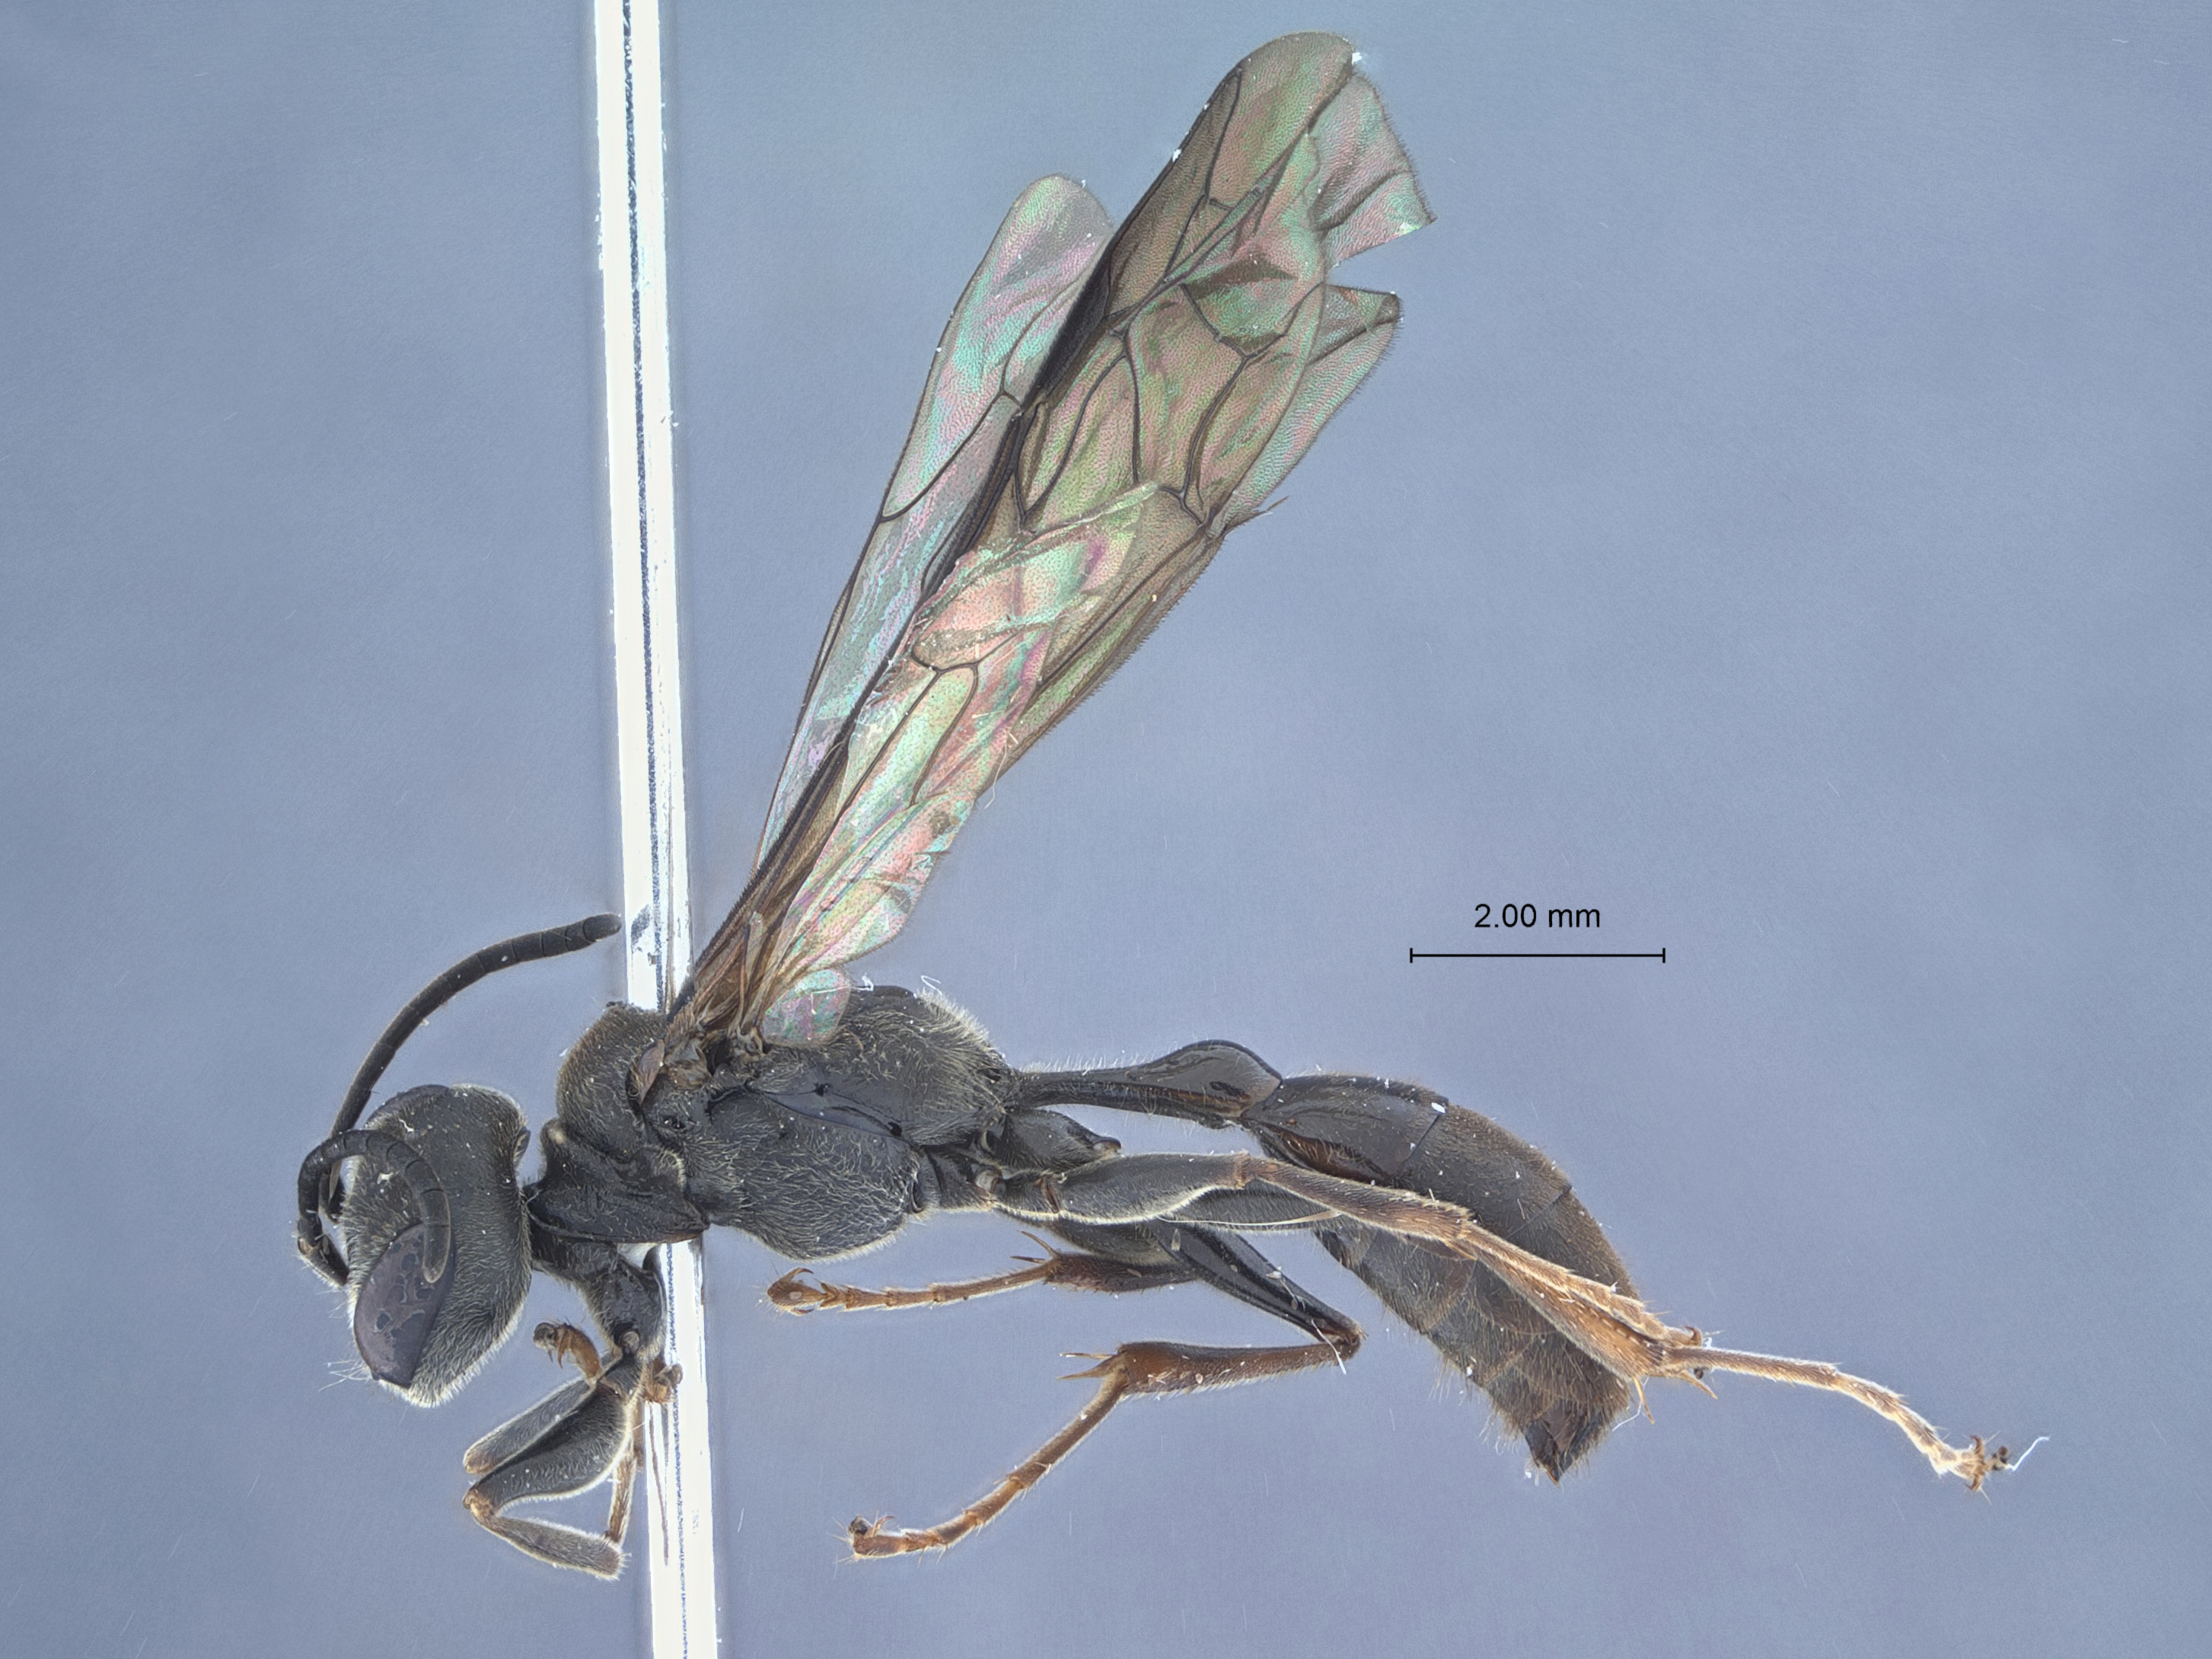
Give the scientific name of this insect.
Mellinus hansoni
